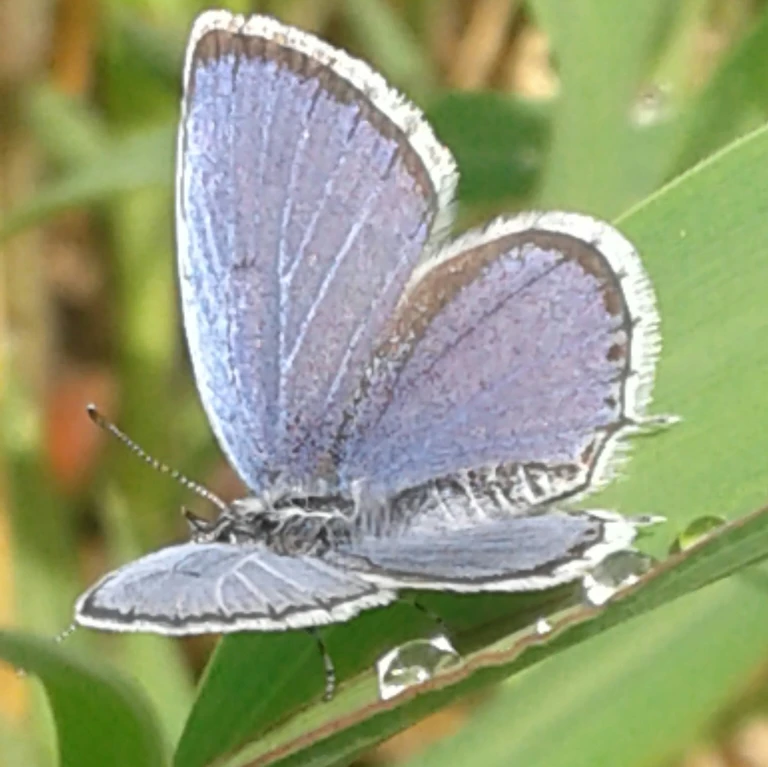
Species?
Cupido argiades (also Elkalyce argiades)
